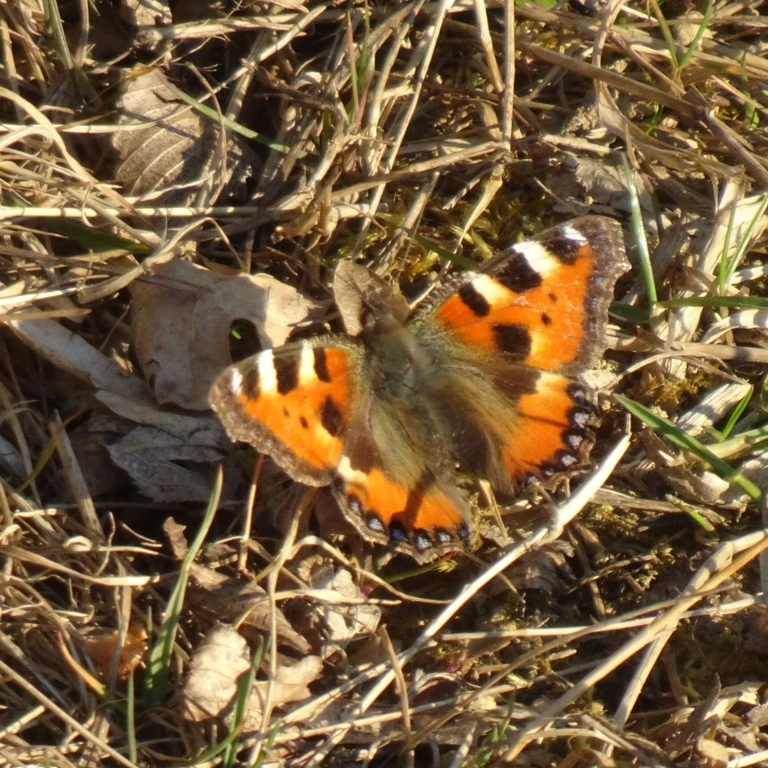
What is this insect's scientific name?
Aglais urticae
